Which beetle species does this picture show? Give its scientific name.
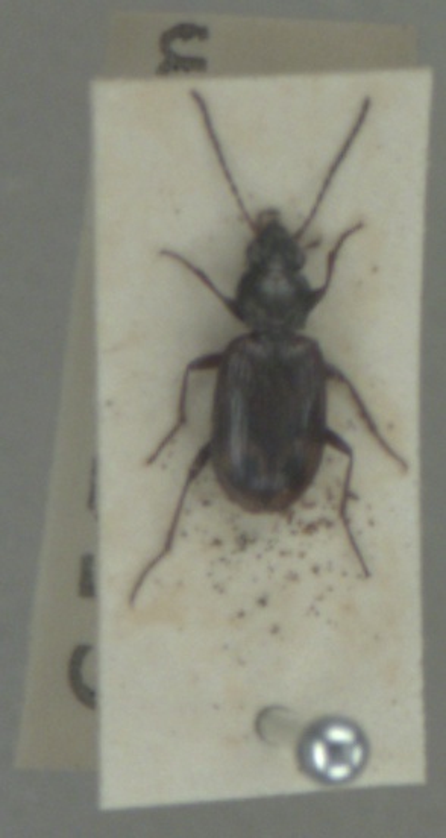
Bembidion dentellum
